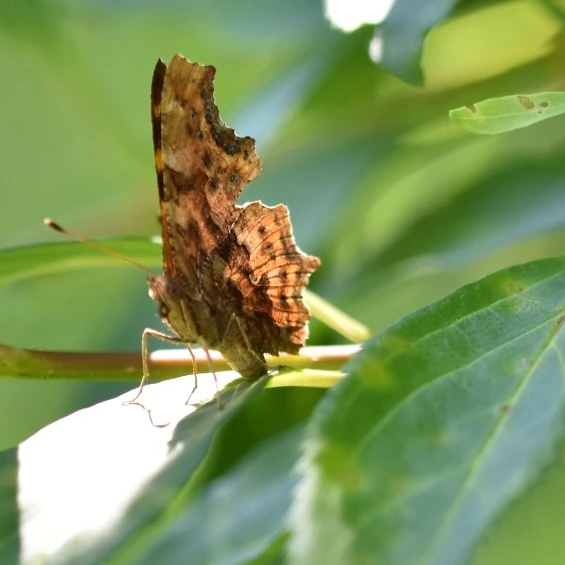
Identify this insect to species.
Polygonia c-album
